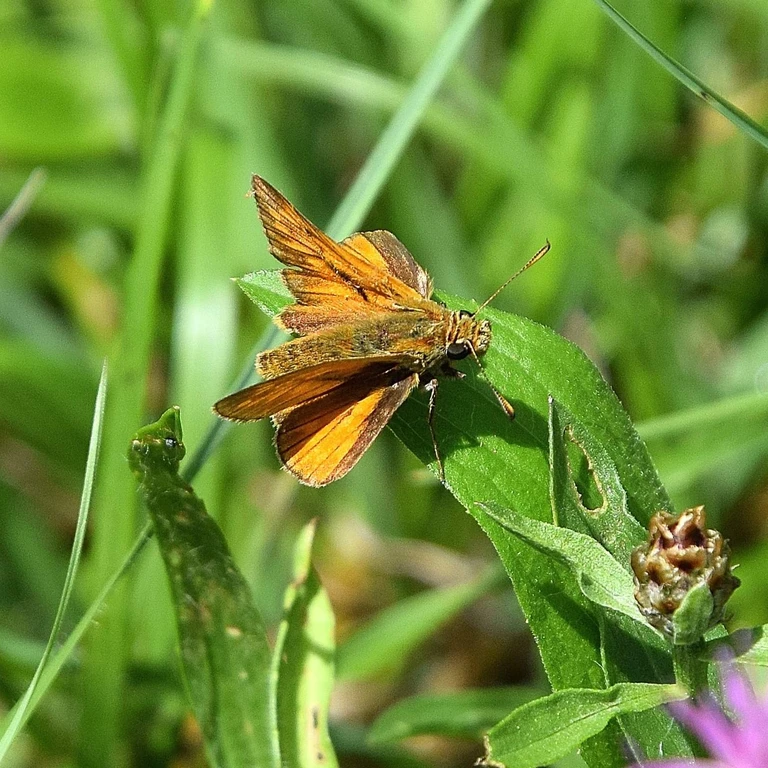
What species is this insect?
Ochlodes sylvanus (also Ochlodes venata)
